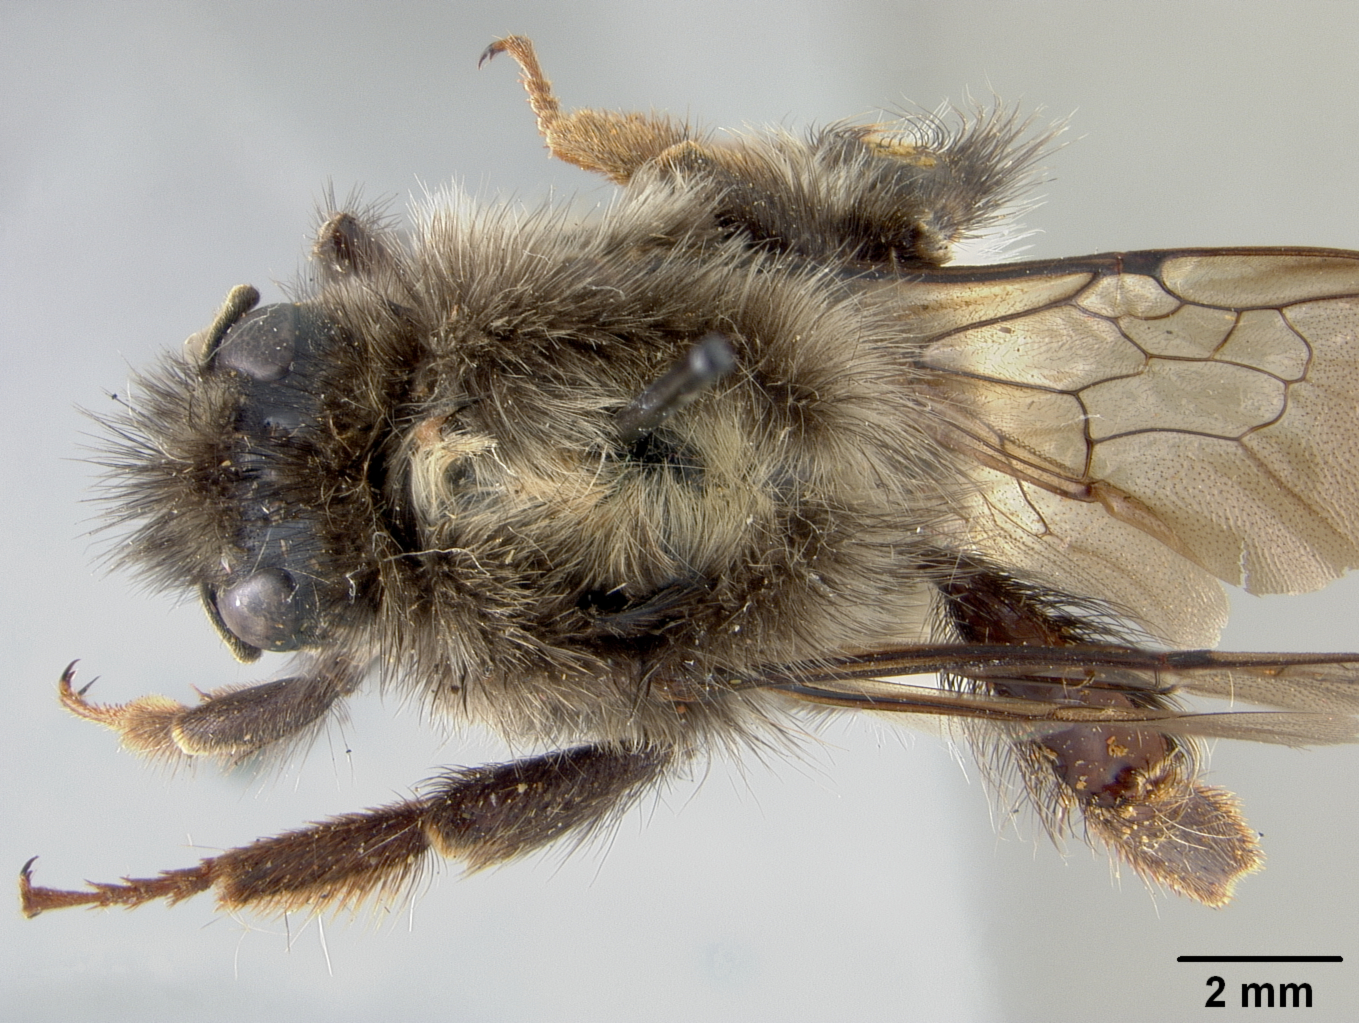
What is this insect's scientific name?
Bremus grahami
